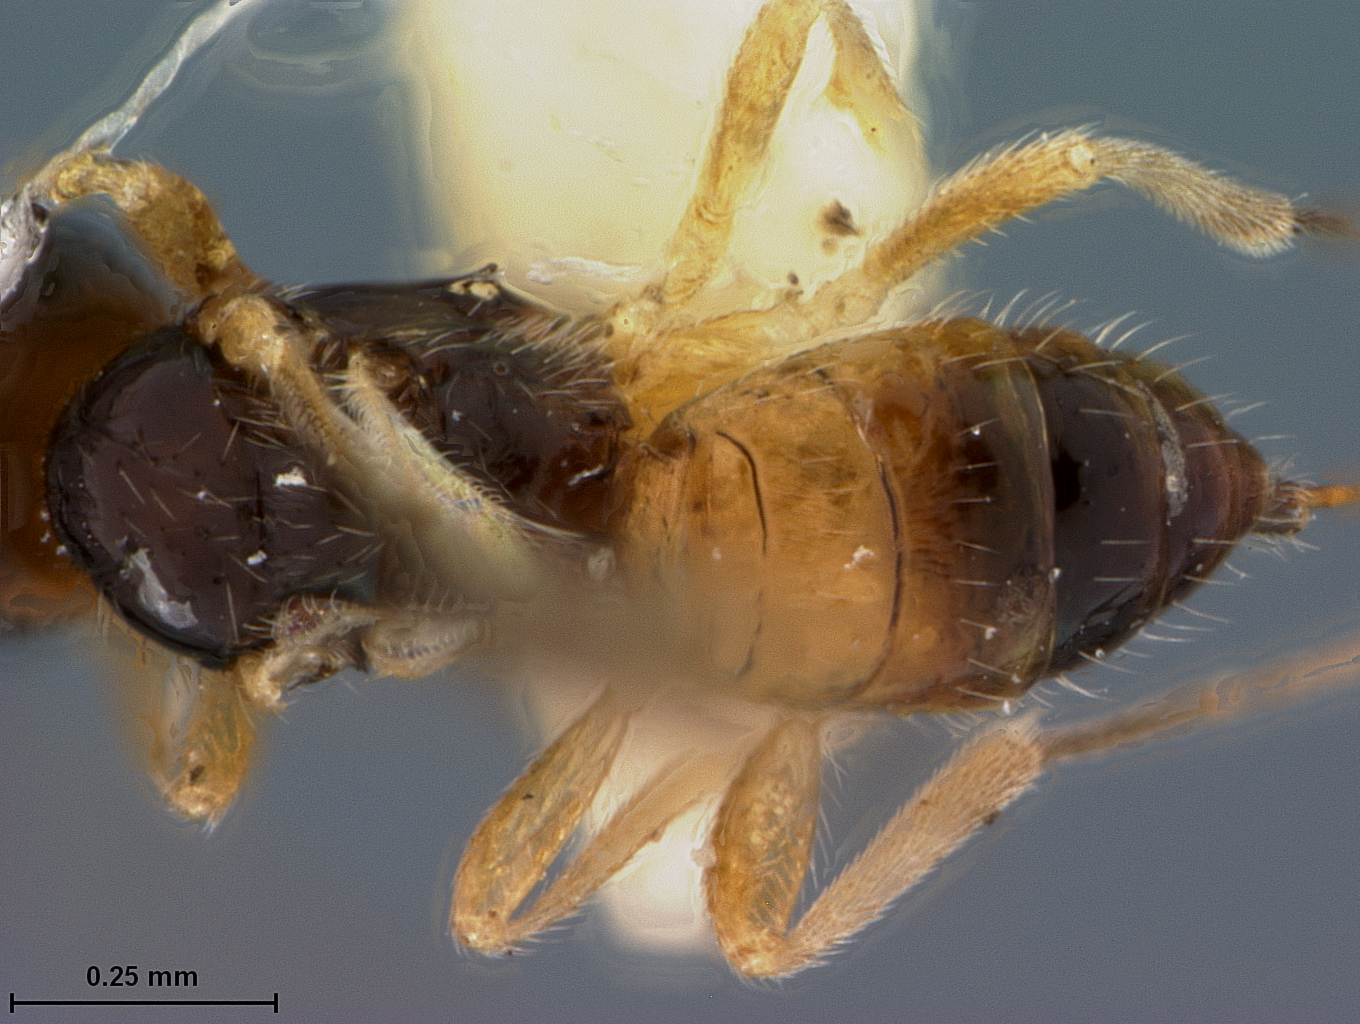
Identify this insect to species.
Pseudognaptodon omissus
